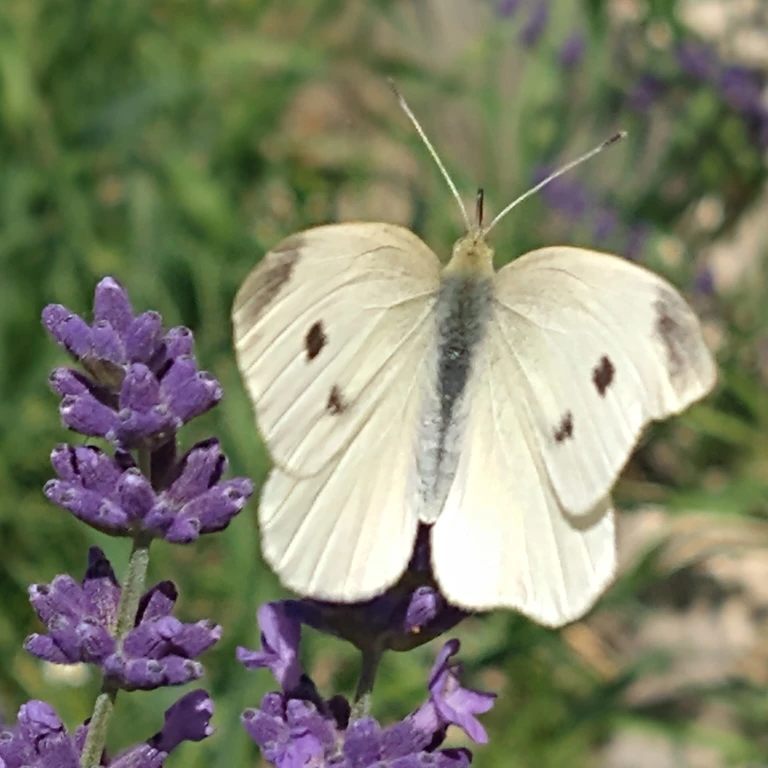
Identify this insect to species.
Pieris rapae
